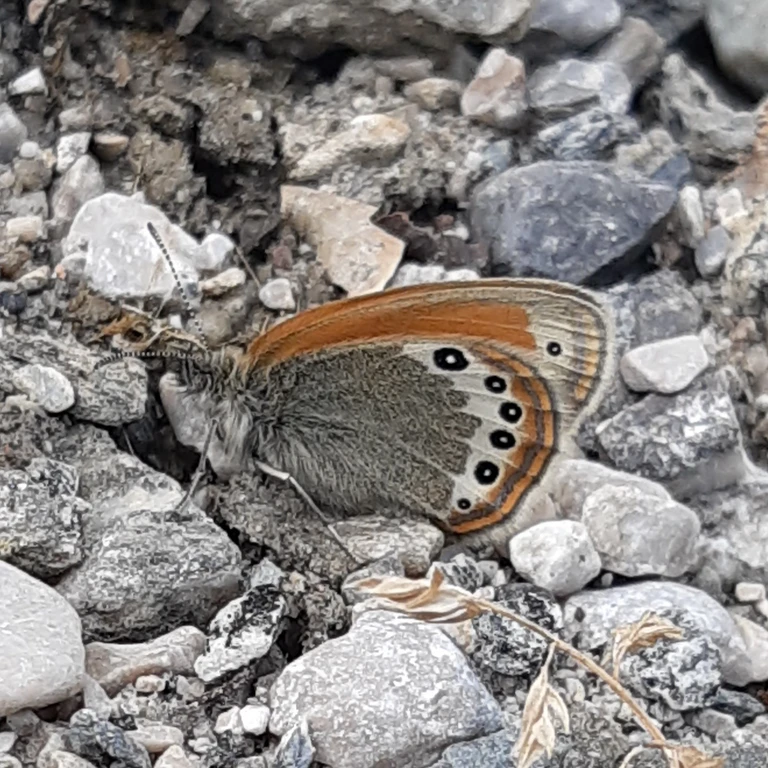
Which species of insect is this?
Coenonympha gardetta
